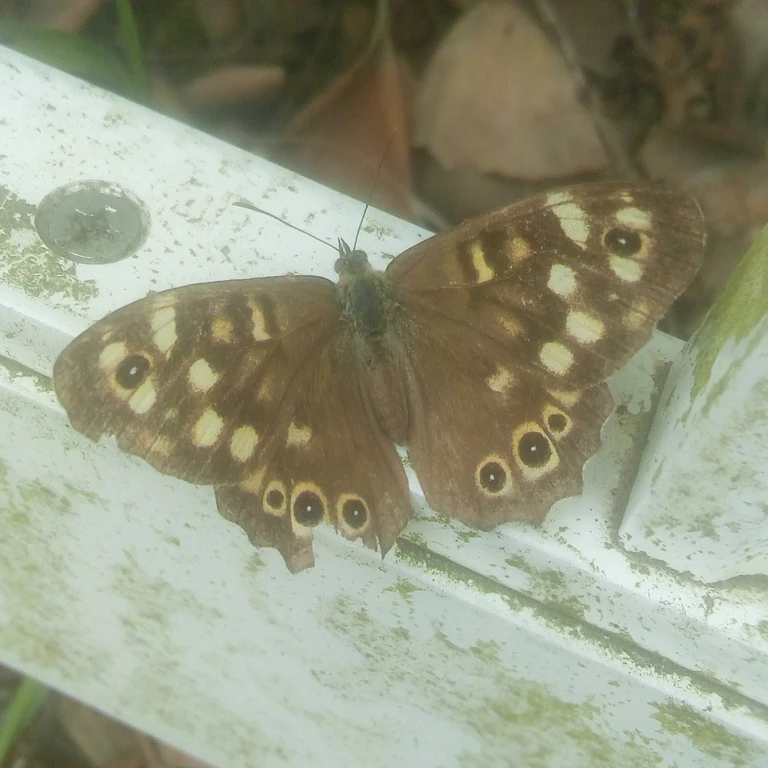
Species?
Pararge aegeria
